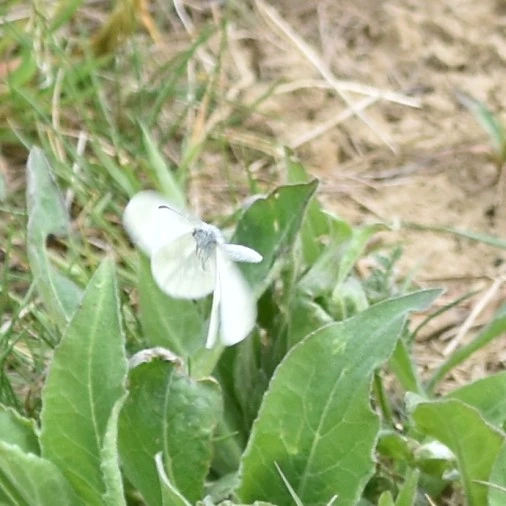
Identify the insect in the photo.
Leptidea sinapis/juvernica
